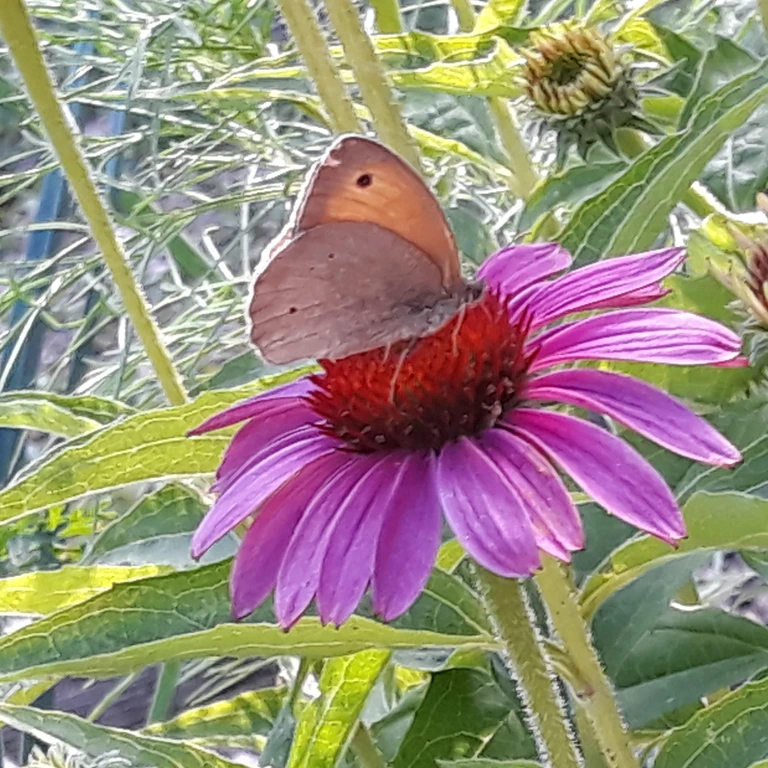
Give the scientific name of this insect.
Maniola jurtina
